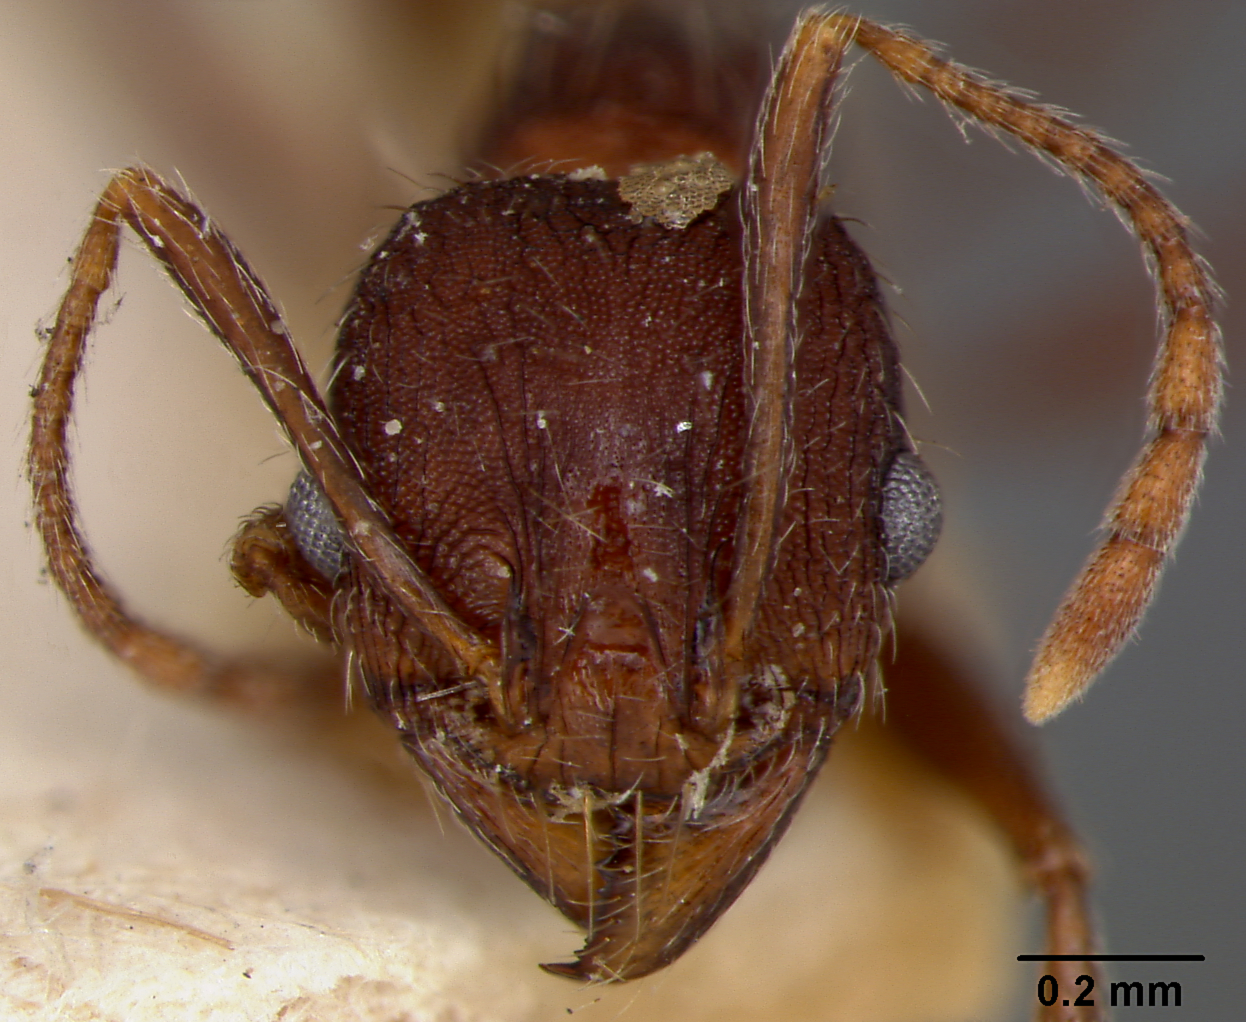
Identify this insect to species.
Pheidole liengmei
